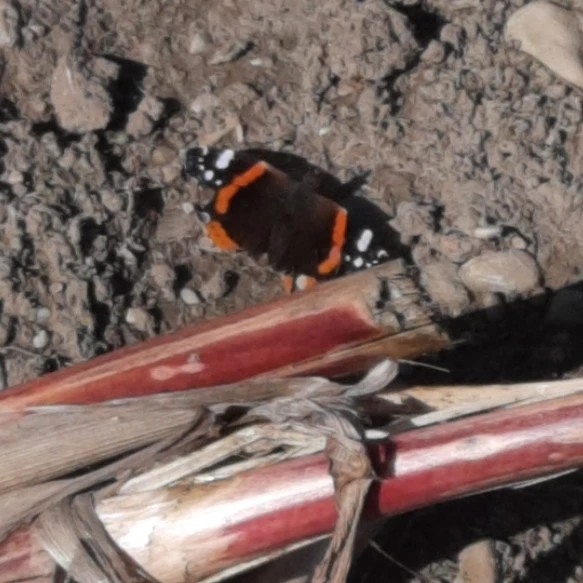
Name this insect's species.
Vanessa atalanta
